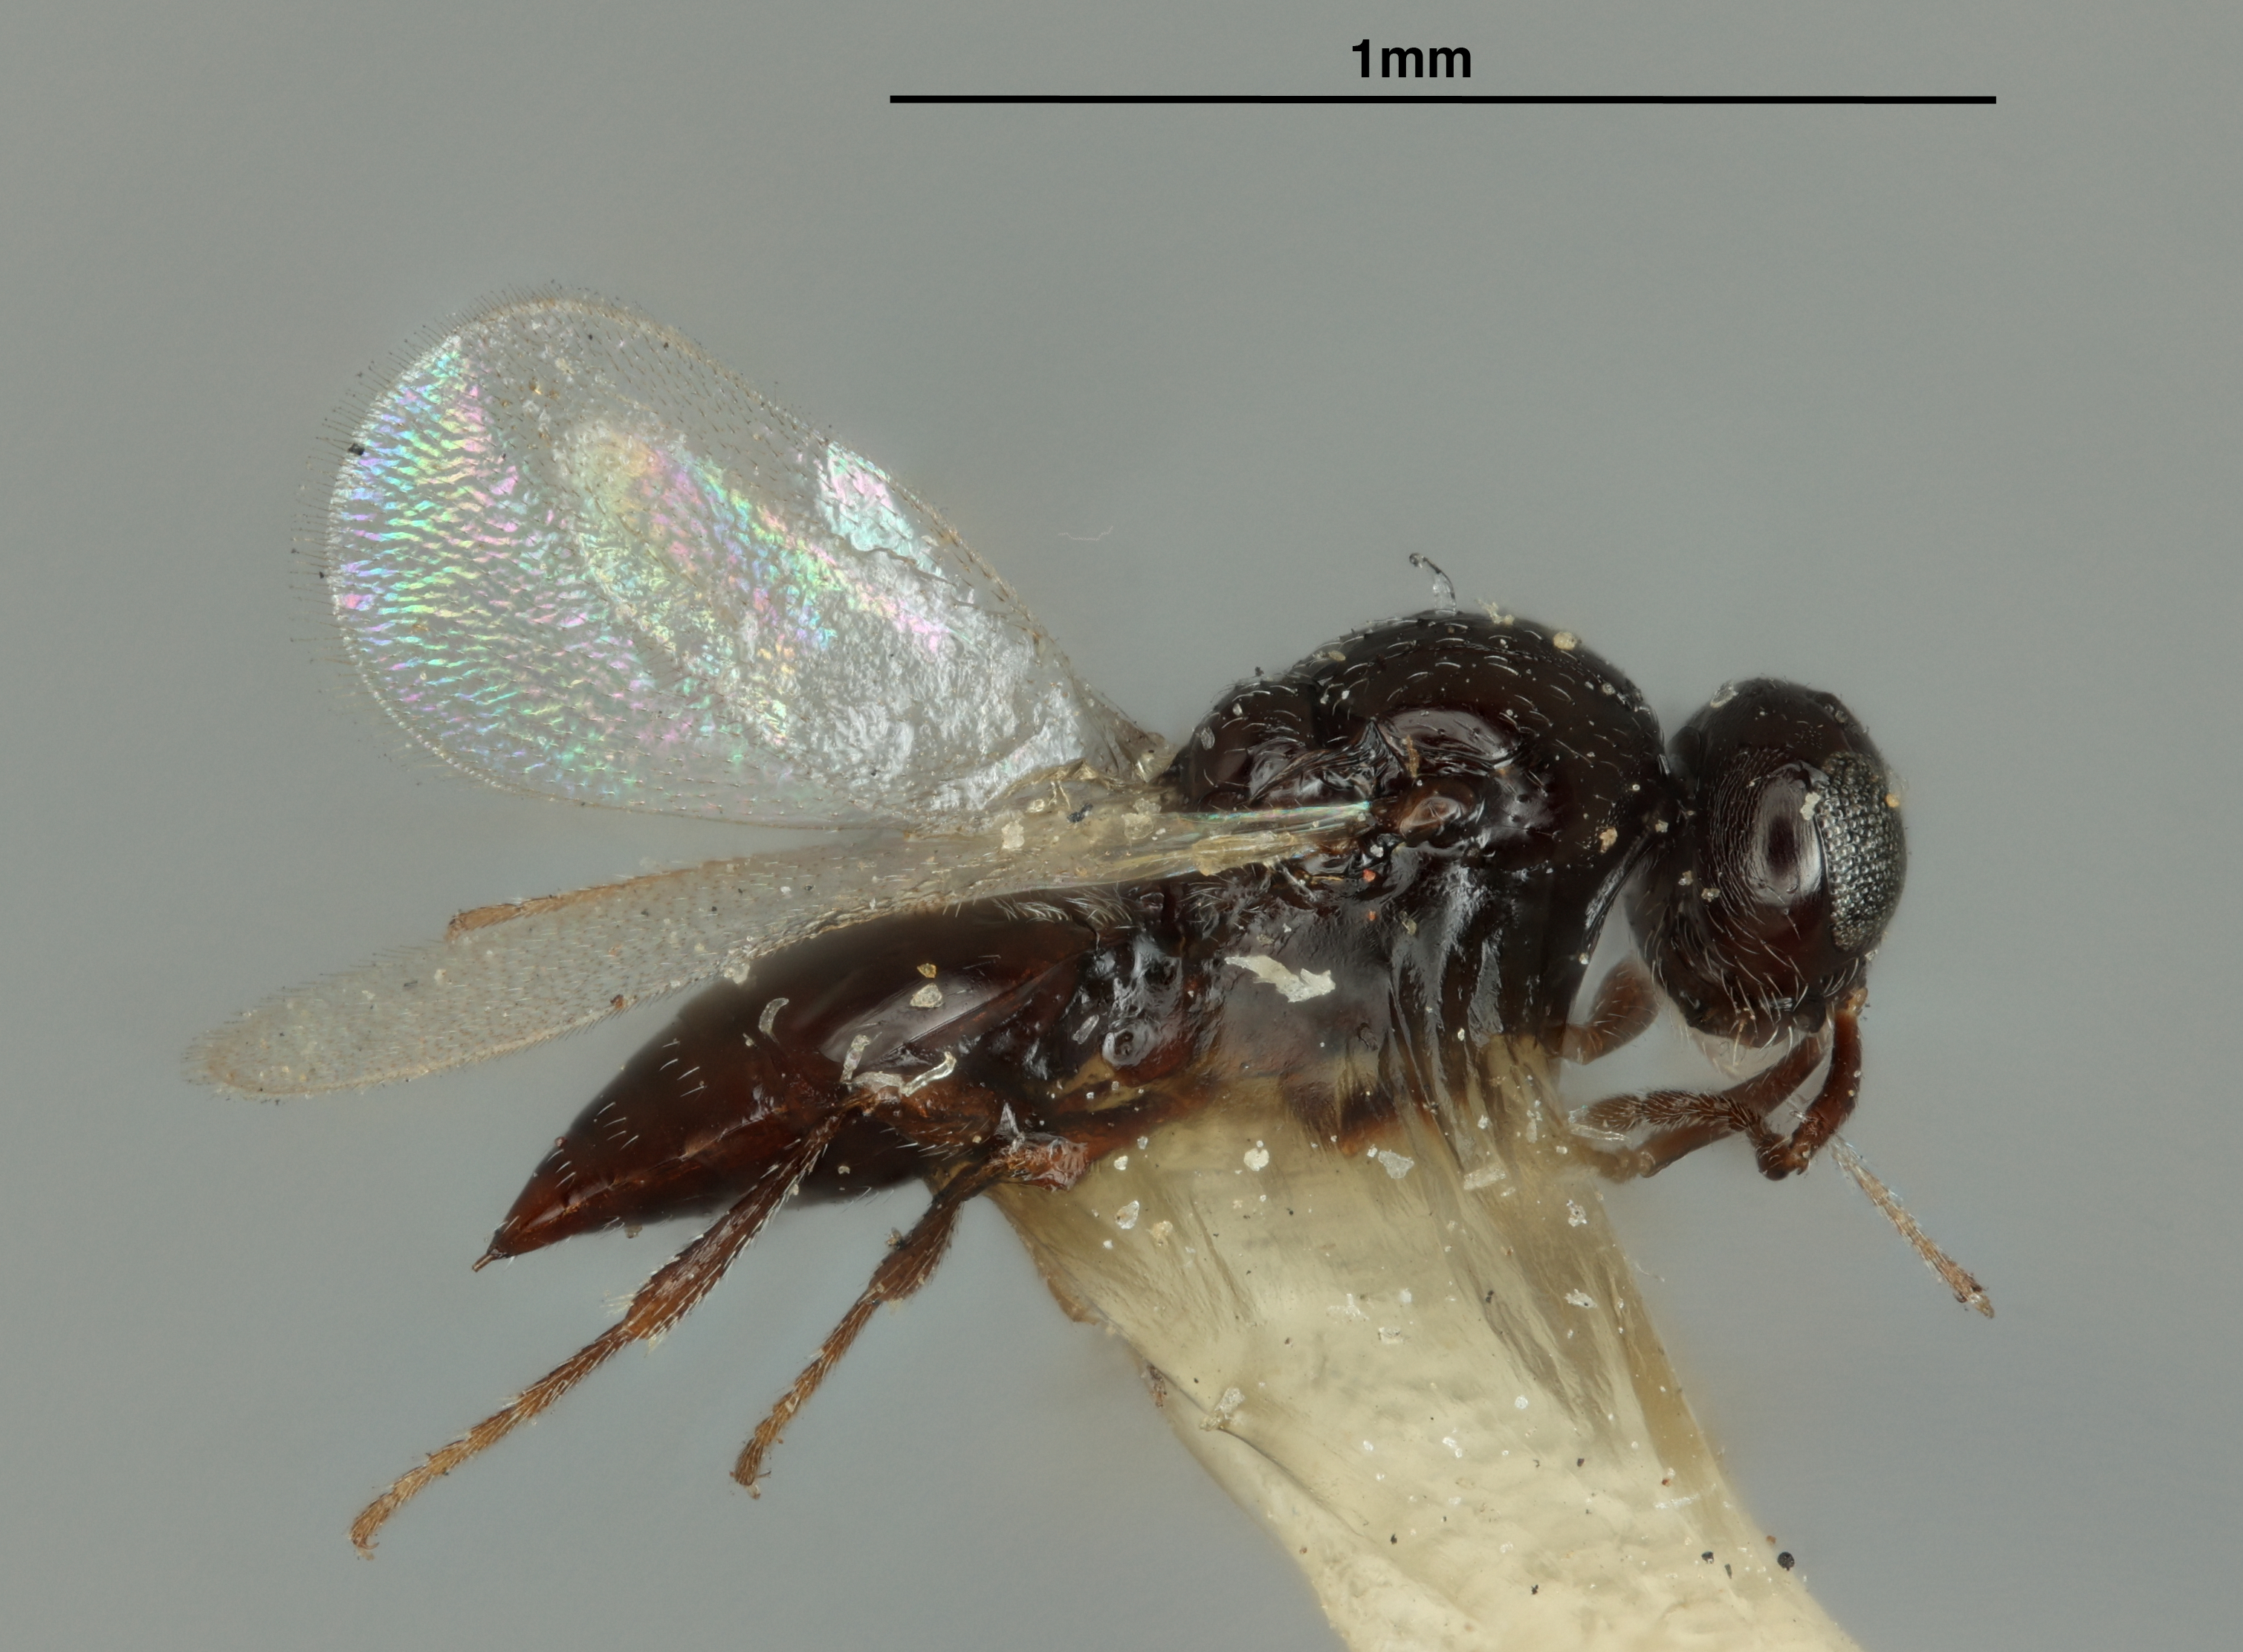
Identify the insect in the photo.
Polygnotus coloradensis
